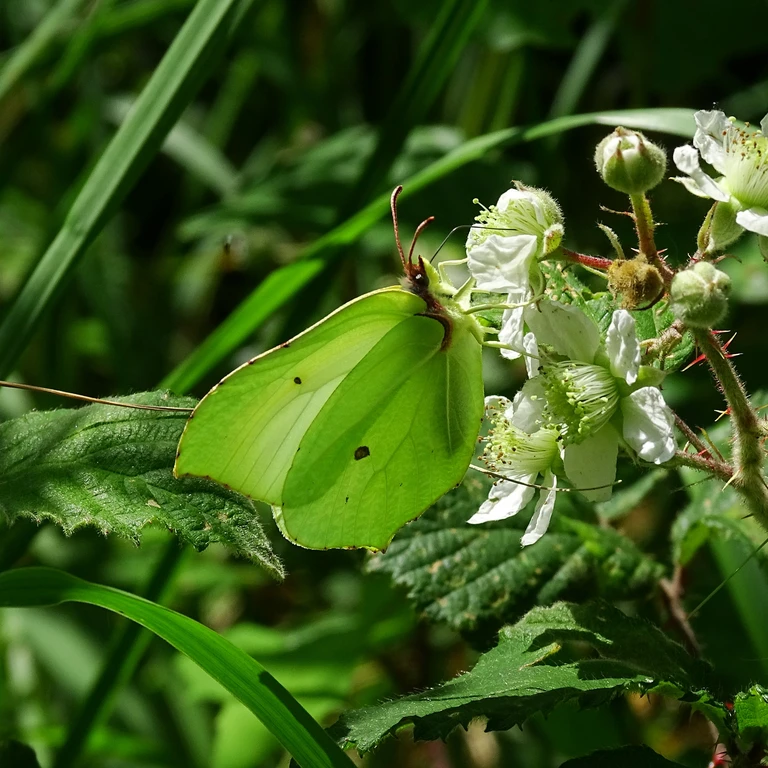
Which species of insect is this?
Gonepteryx rhamni
